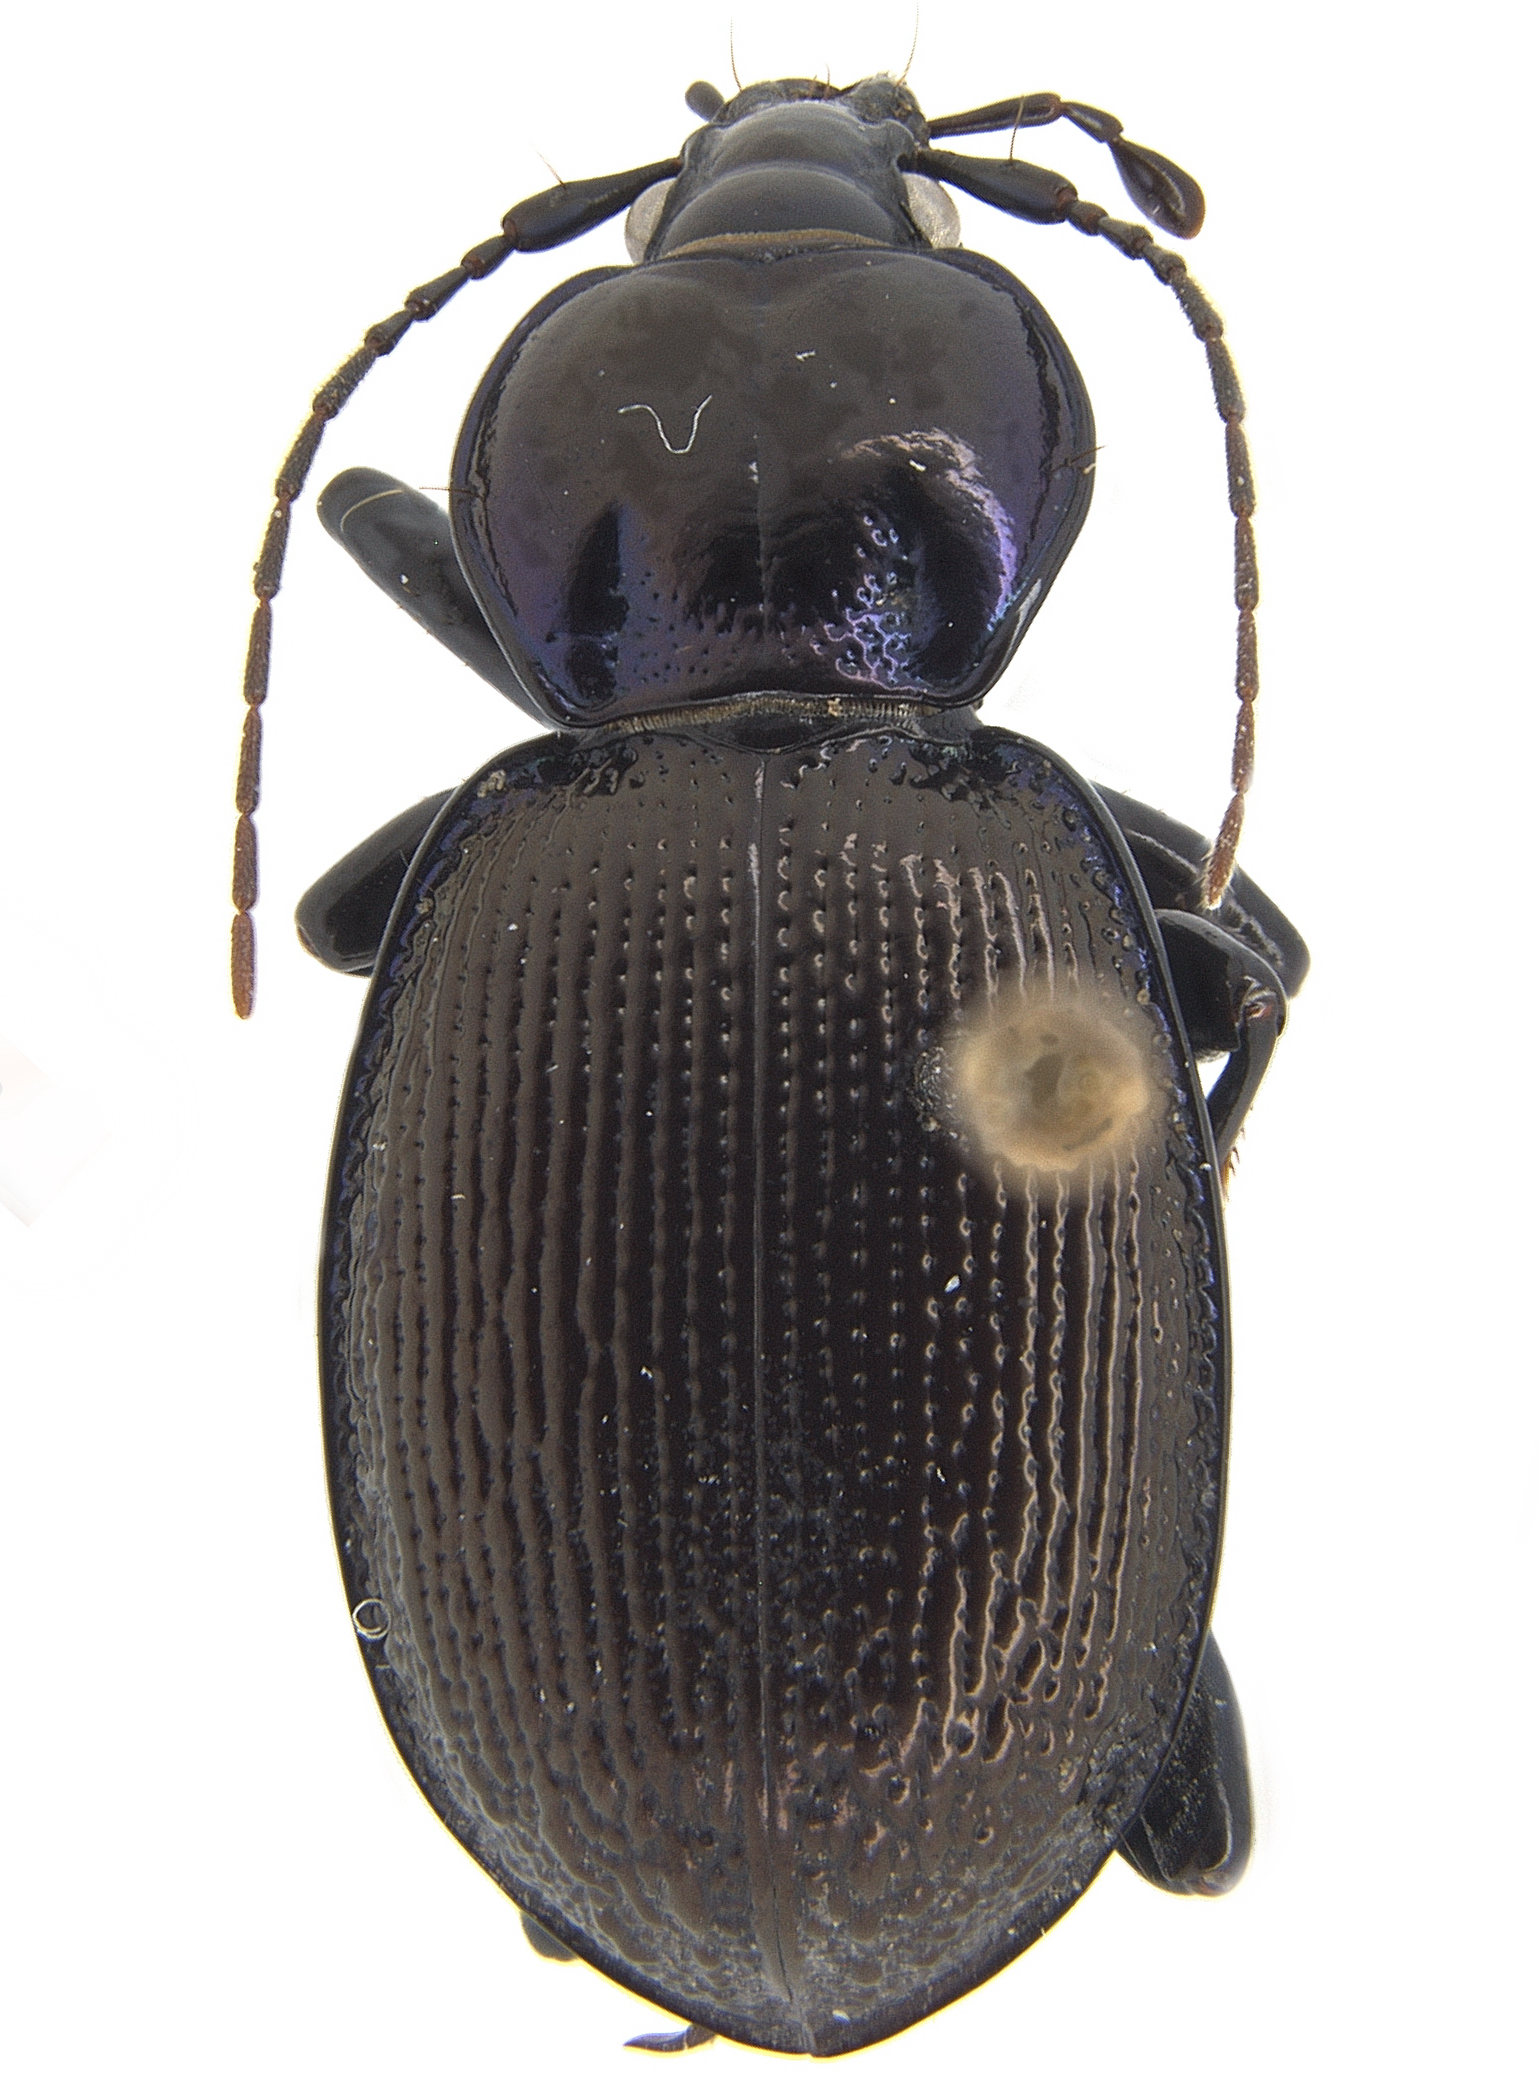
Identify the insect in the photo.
Sphaeoderus lecontei (also Sphaeroderus stenostomus)
